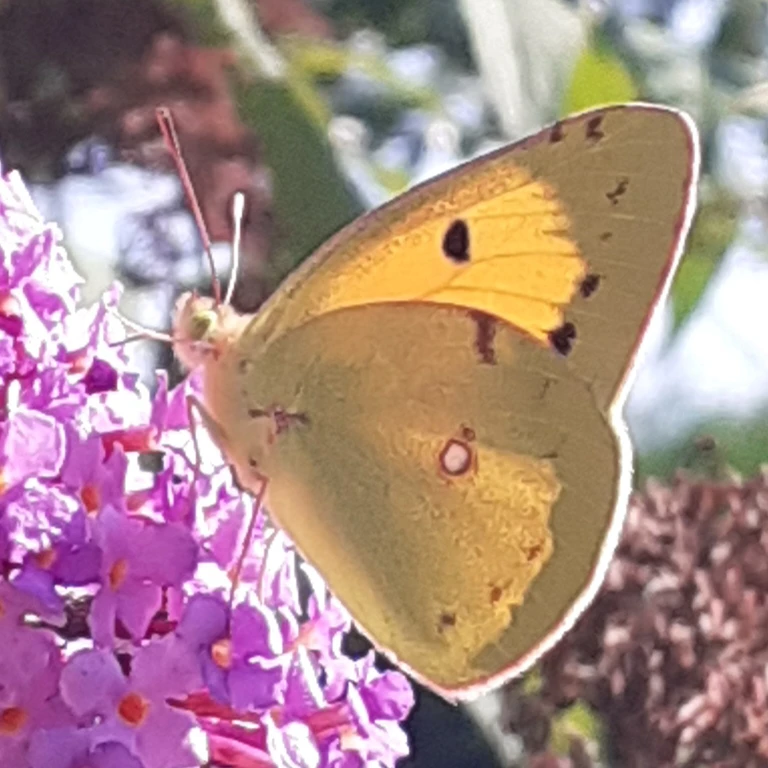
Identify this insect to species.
Colias croceus
